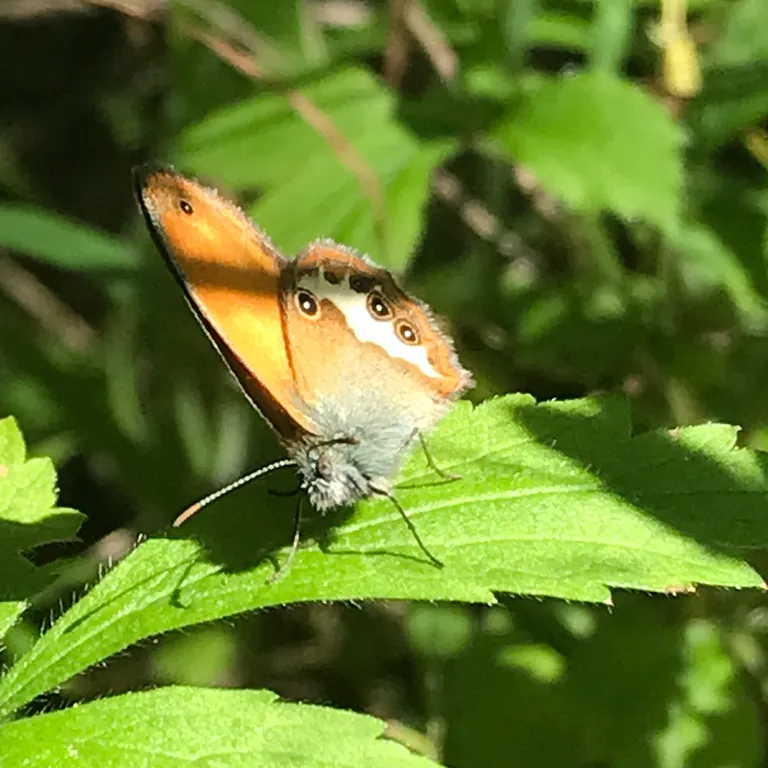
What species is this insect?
Coenonympha arcania
